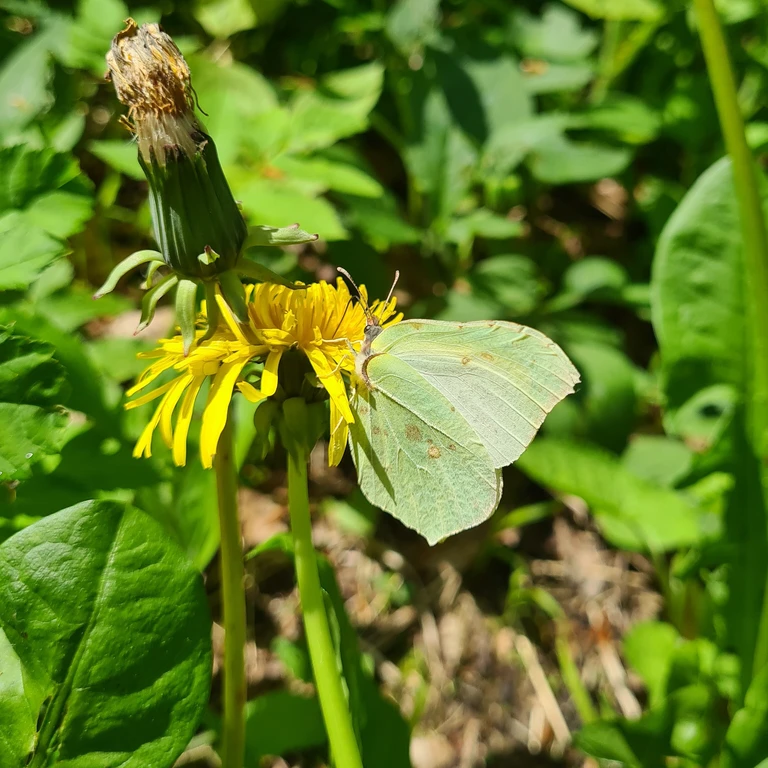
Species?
Gonepteryx rhamni
